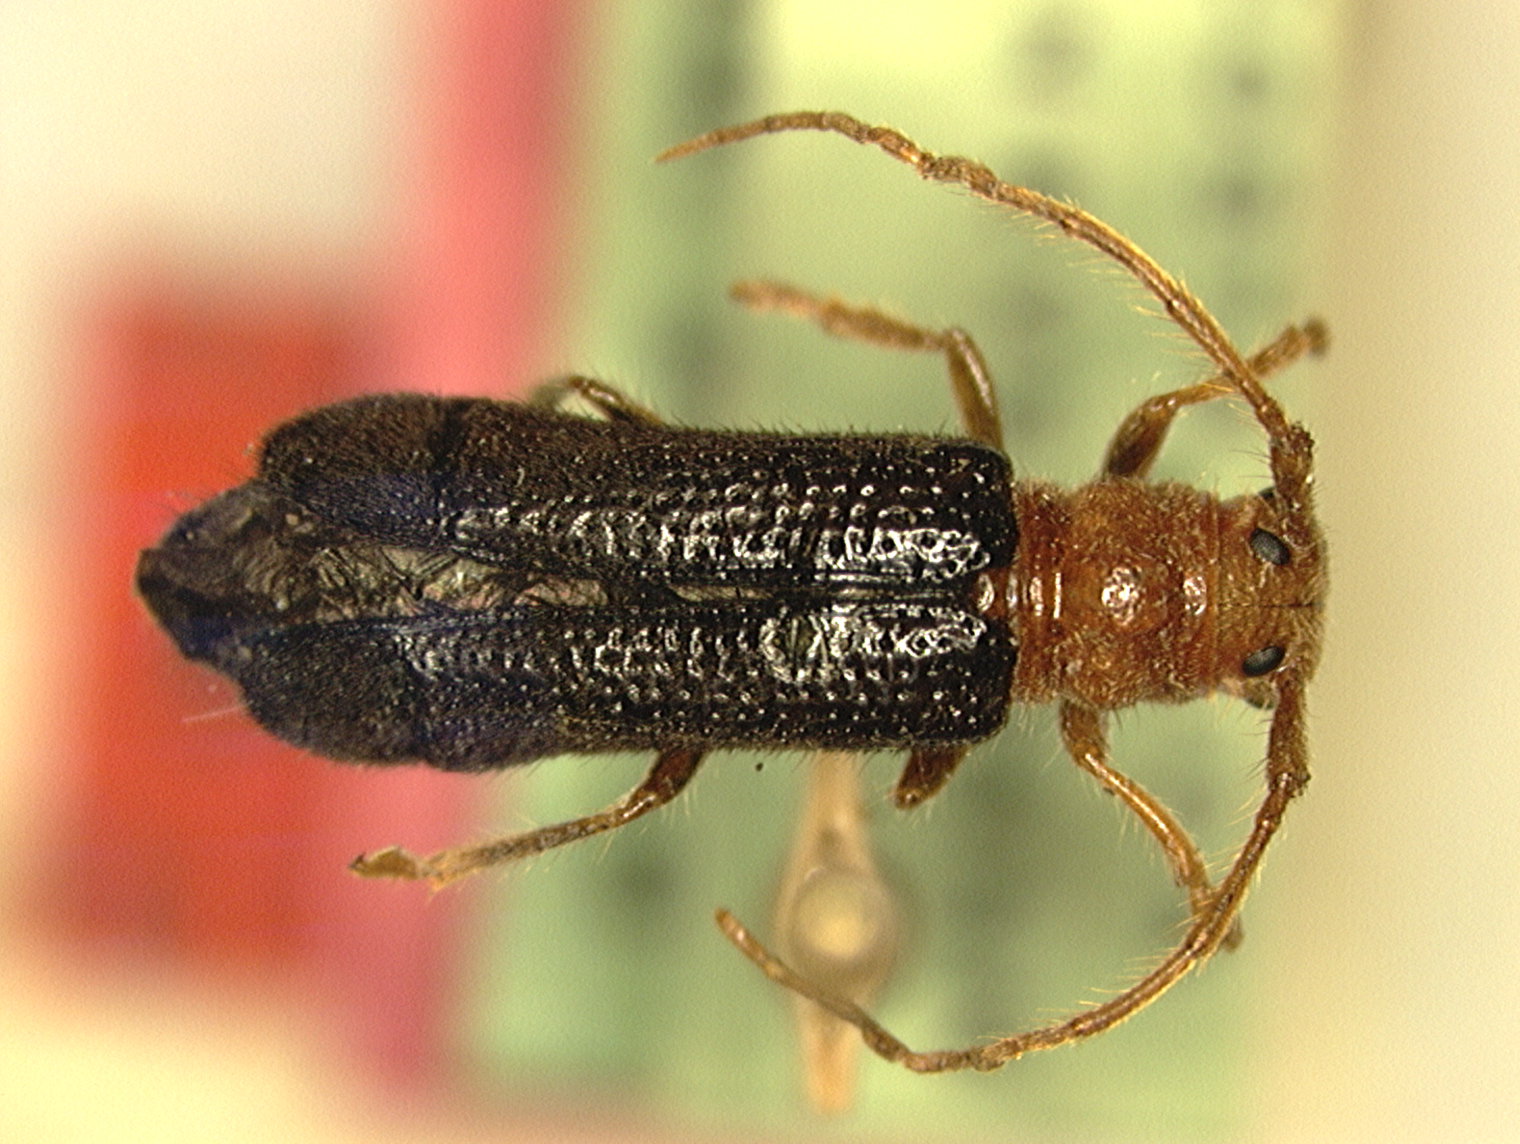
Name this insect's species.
Phaea schildi (also Phaea scuticollis)
